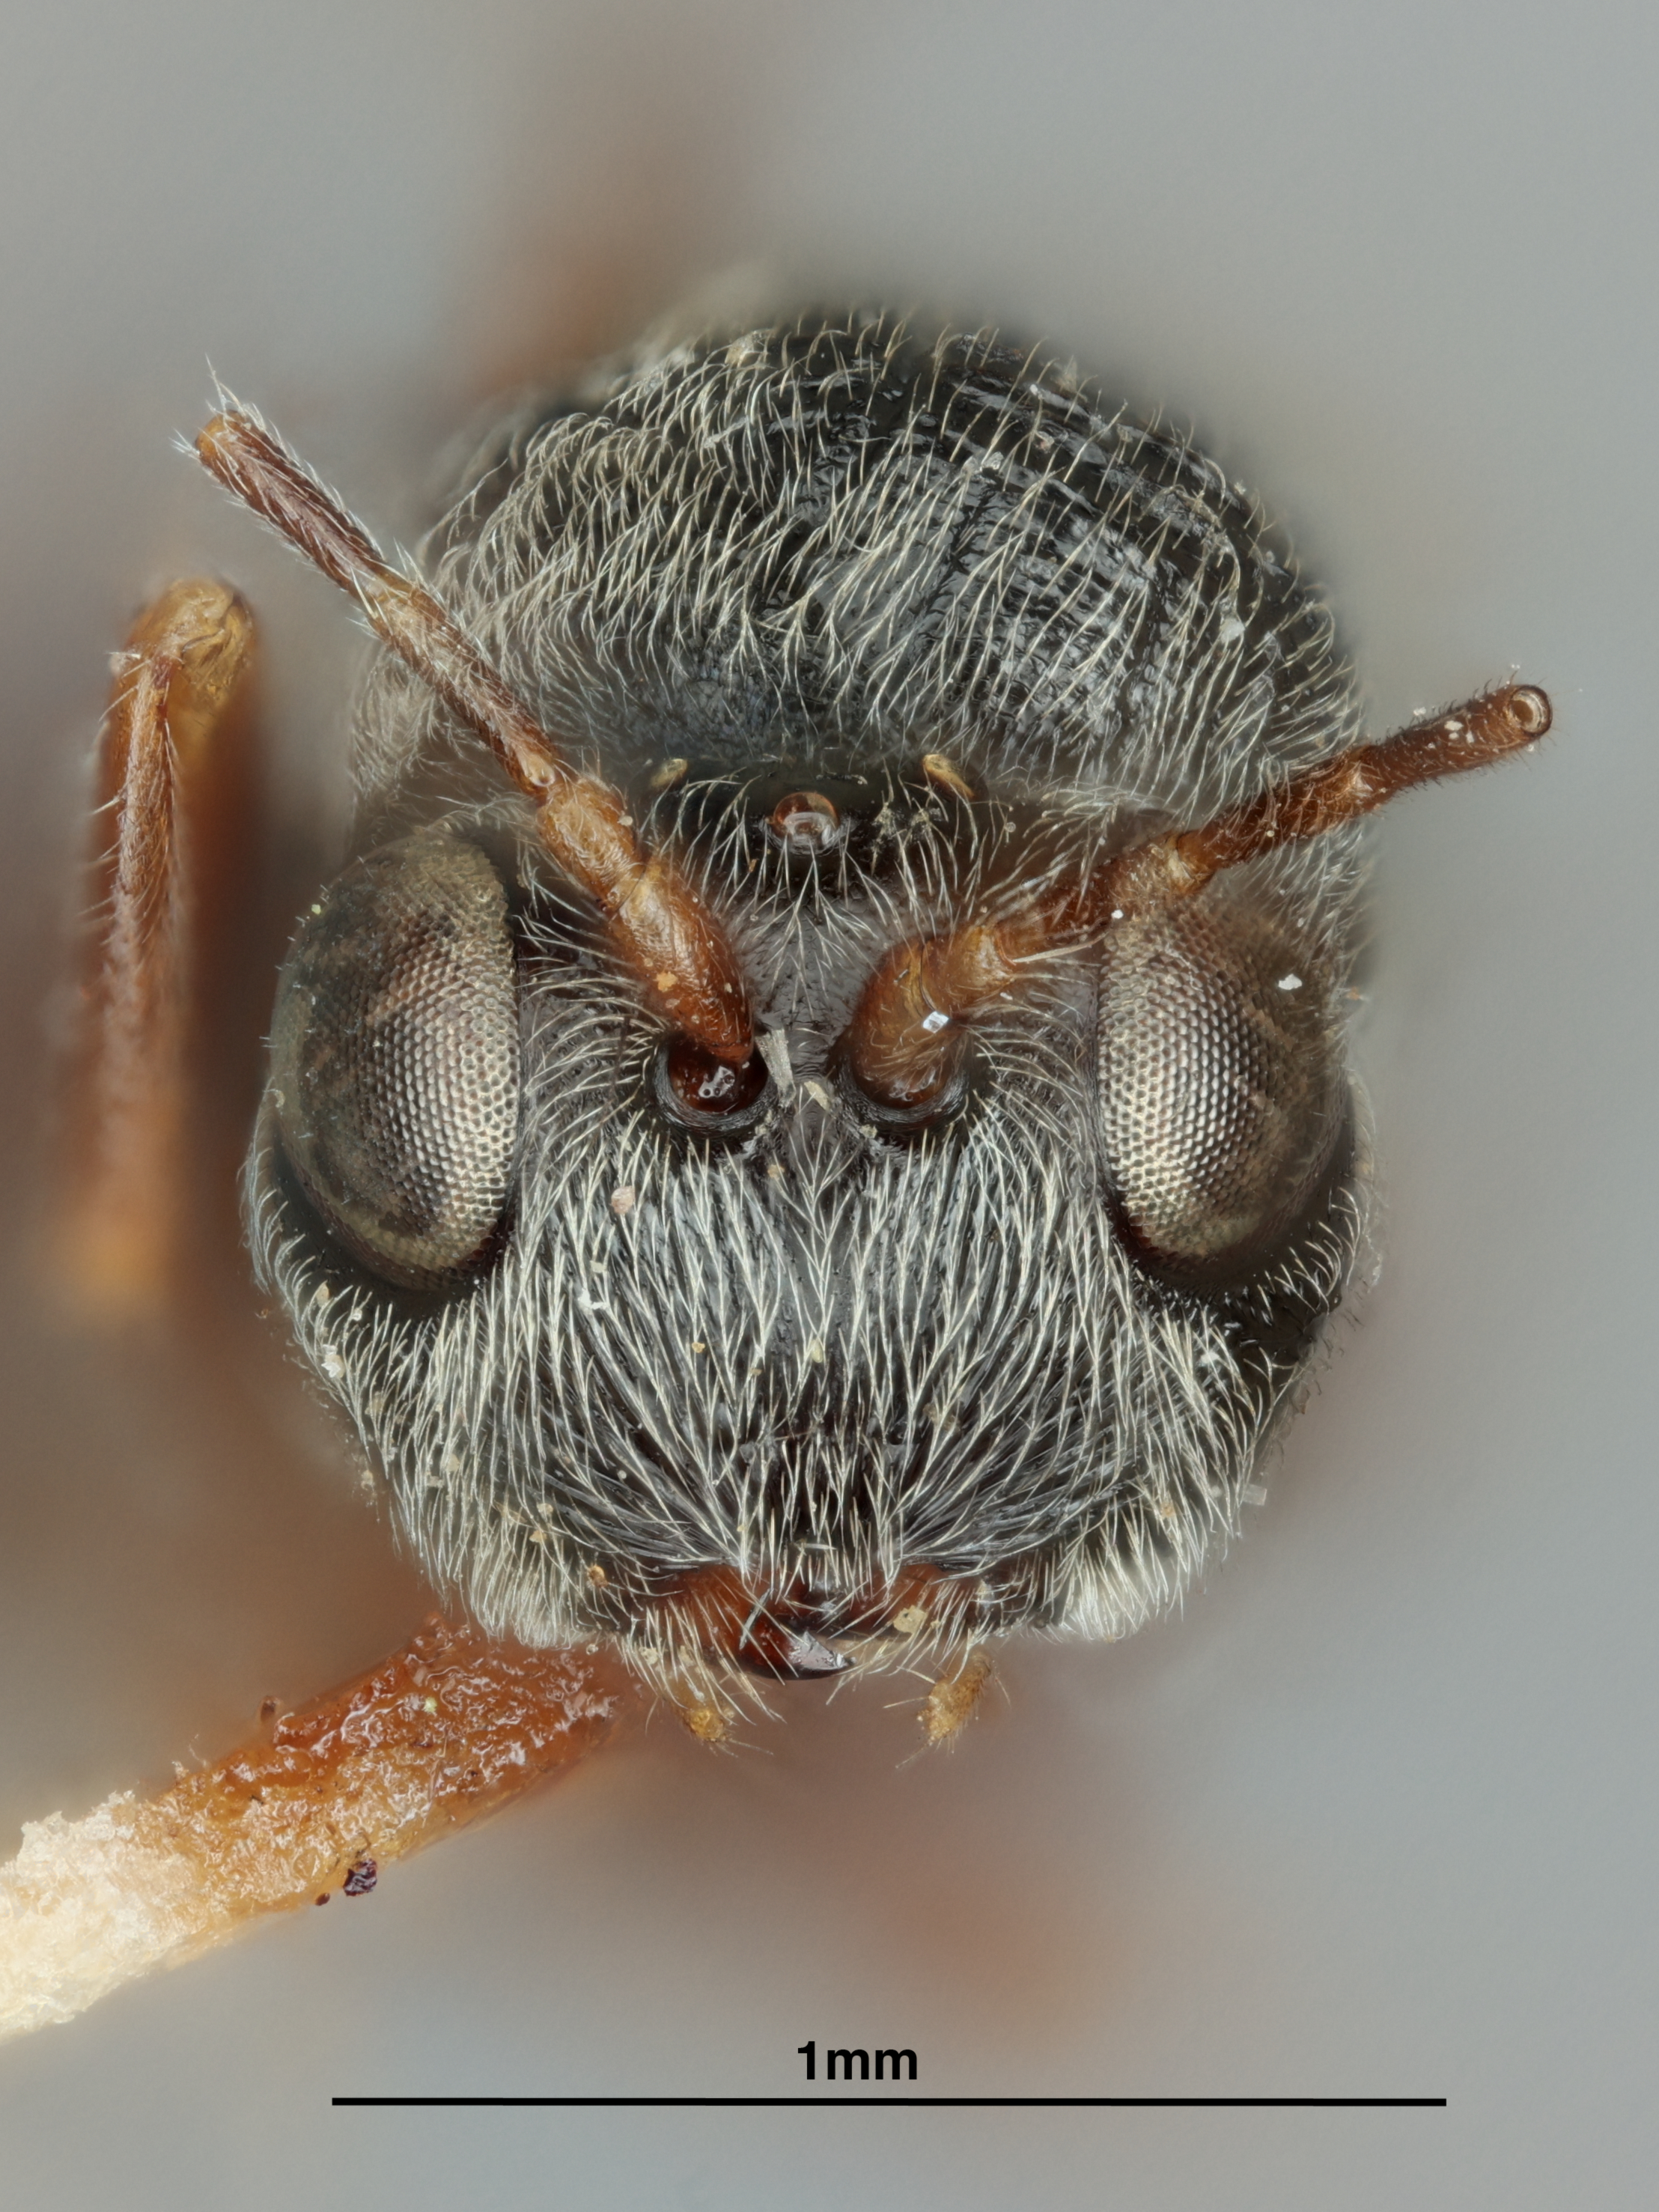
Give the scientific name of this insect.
Saphonecrus areolatus
